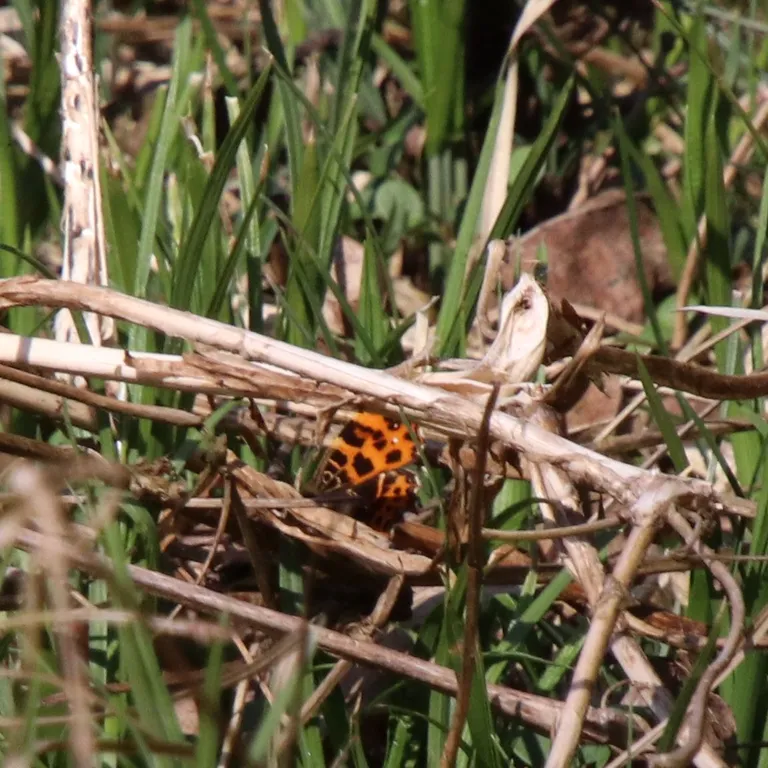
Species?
Araschnia levana
